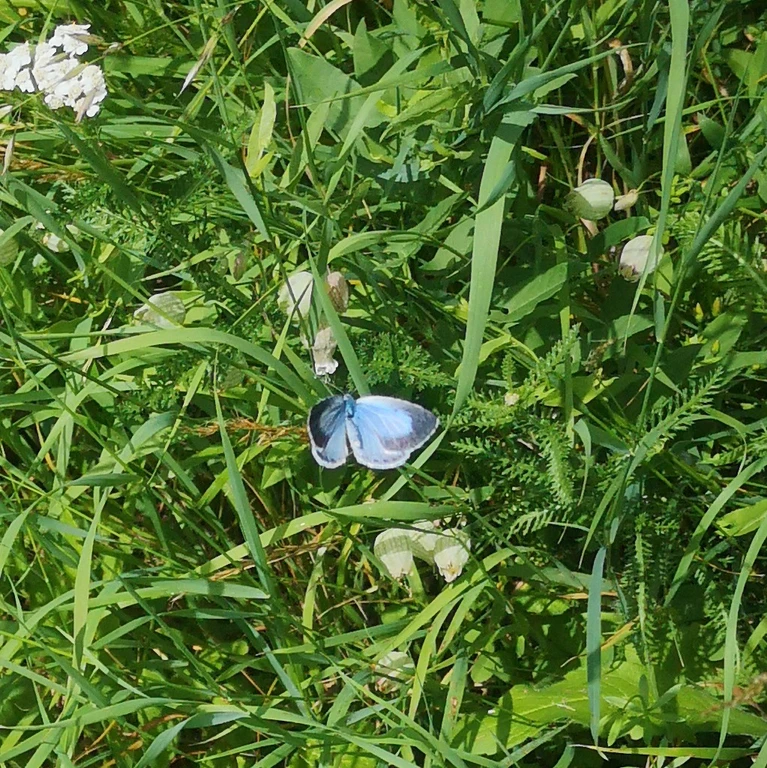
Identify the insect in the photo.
Celastrina argiolus
